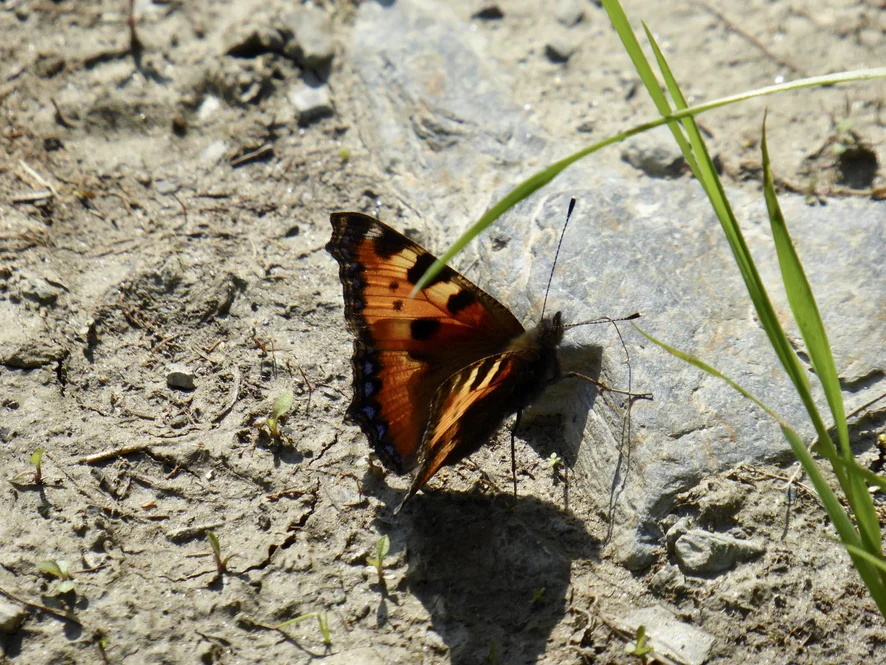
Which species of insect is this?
Aglais urticae
